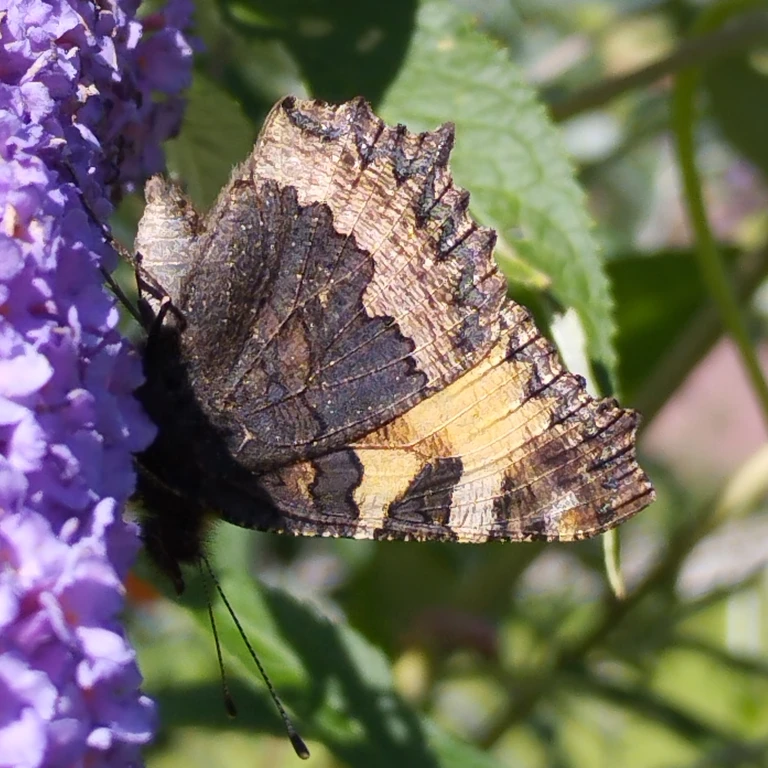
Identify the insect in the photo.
Aglais urticae
